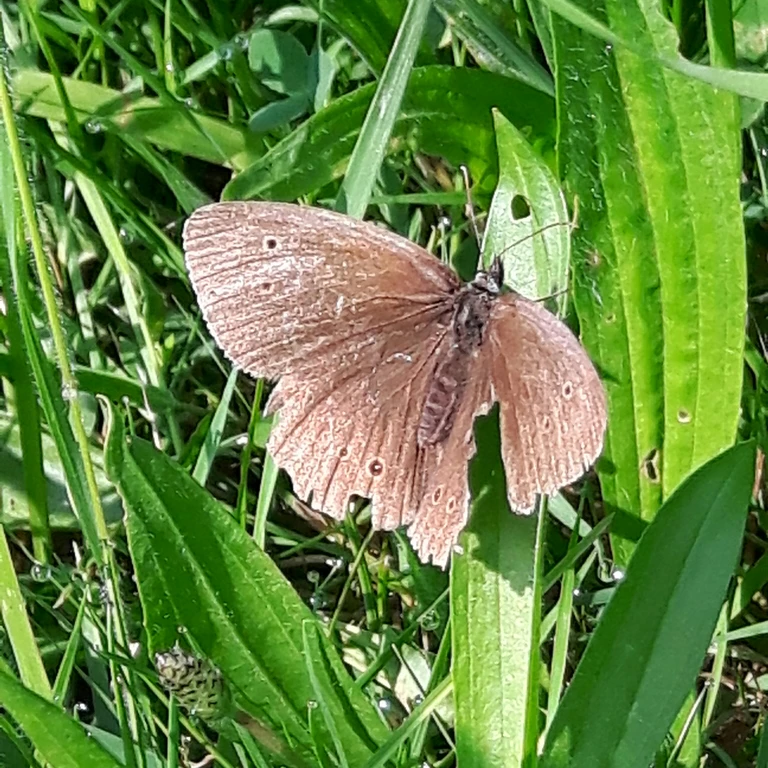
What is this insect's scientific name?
Aphantopus hyperantus
